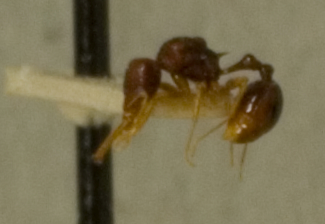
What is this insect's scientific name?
Acanthognathus lentus
